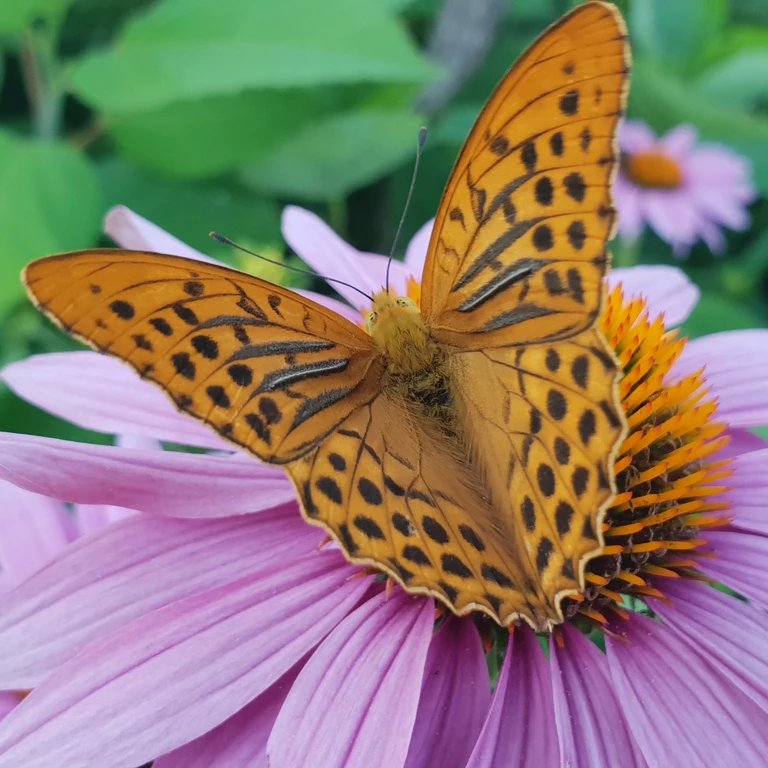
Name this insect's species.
Argynnis paphia
